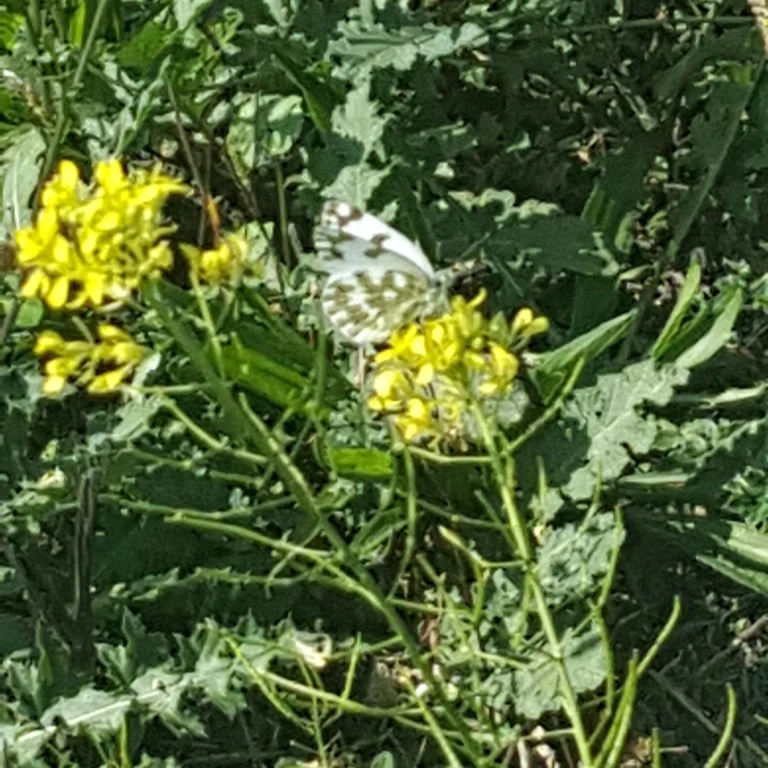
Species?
Pontia edusa
